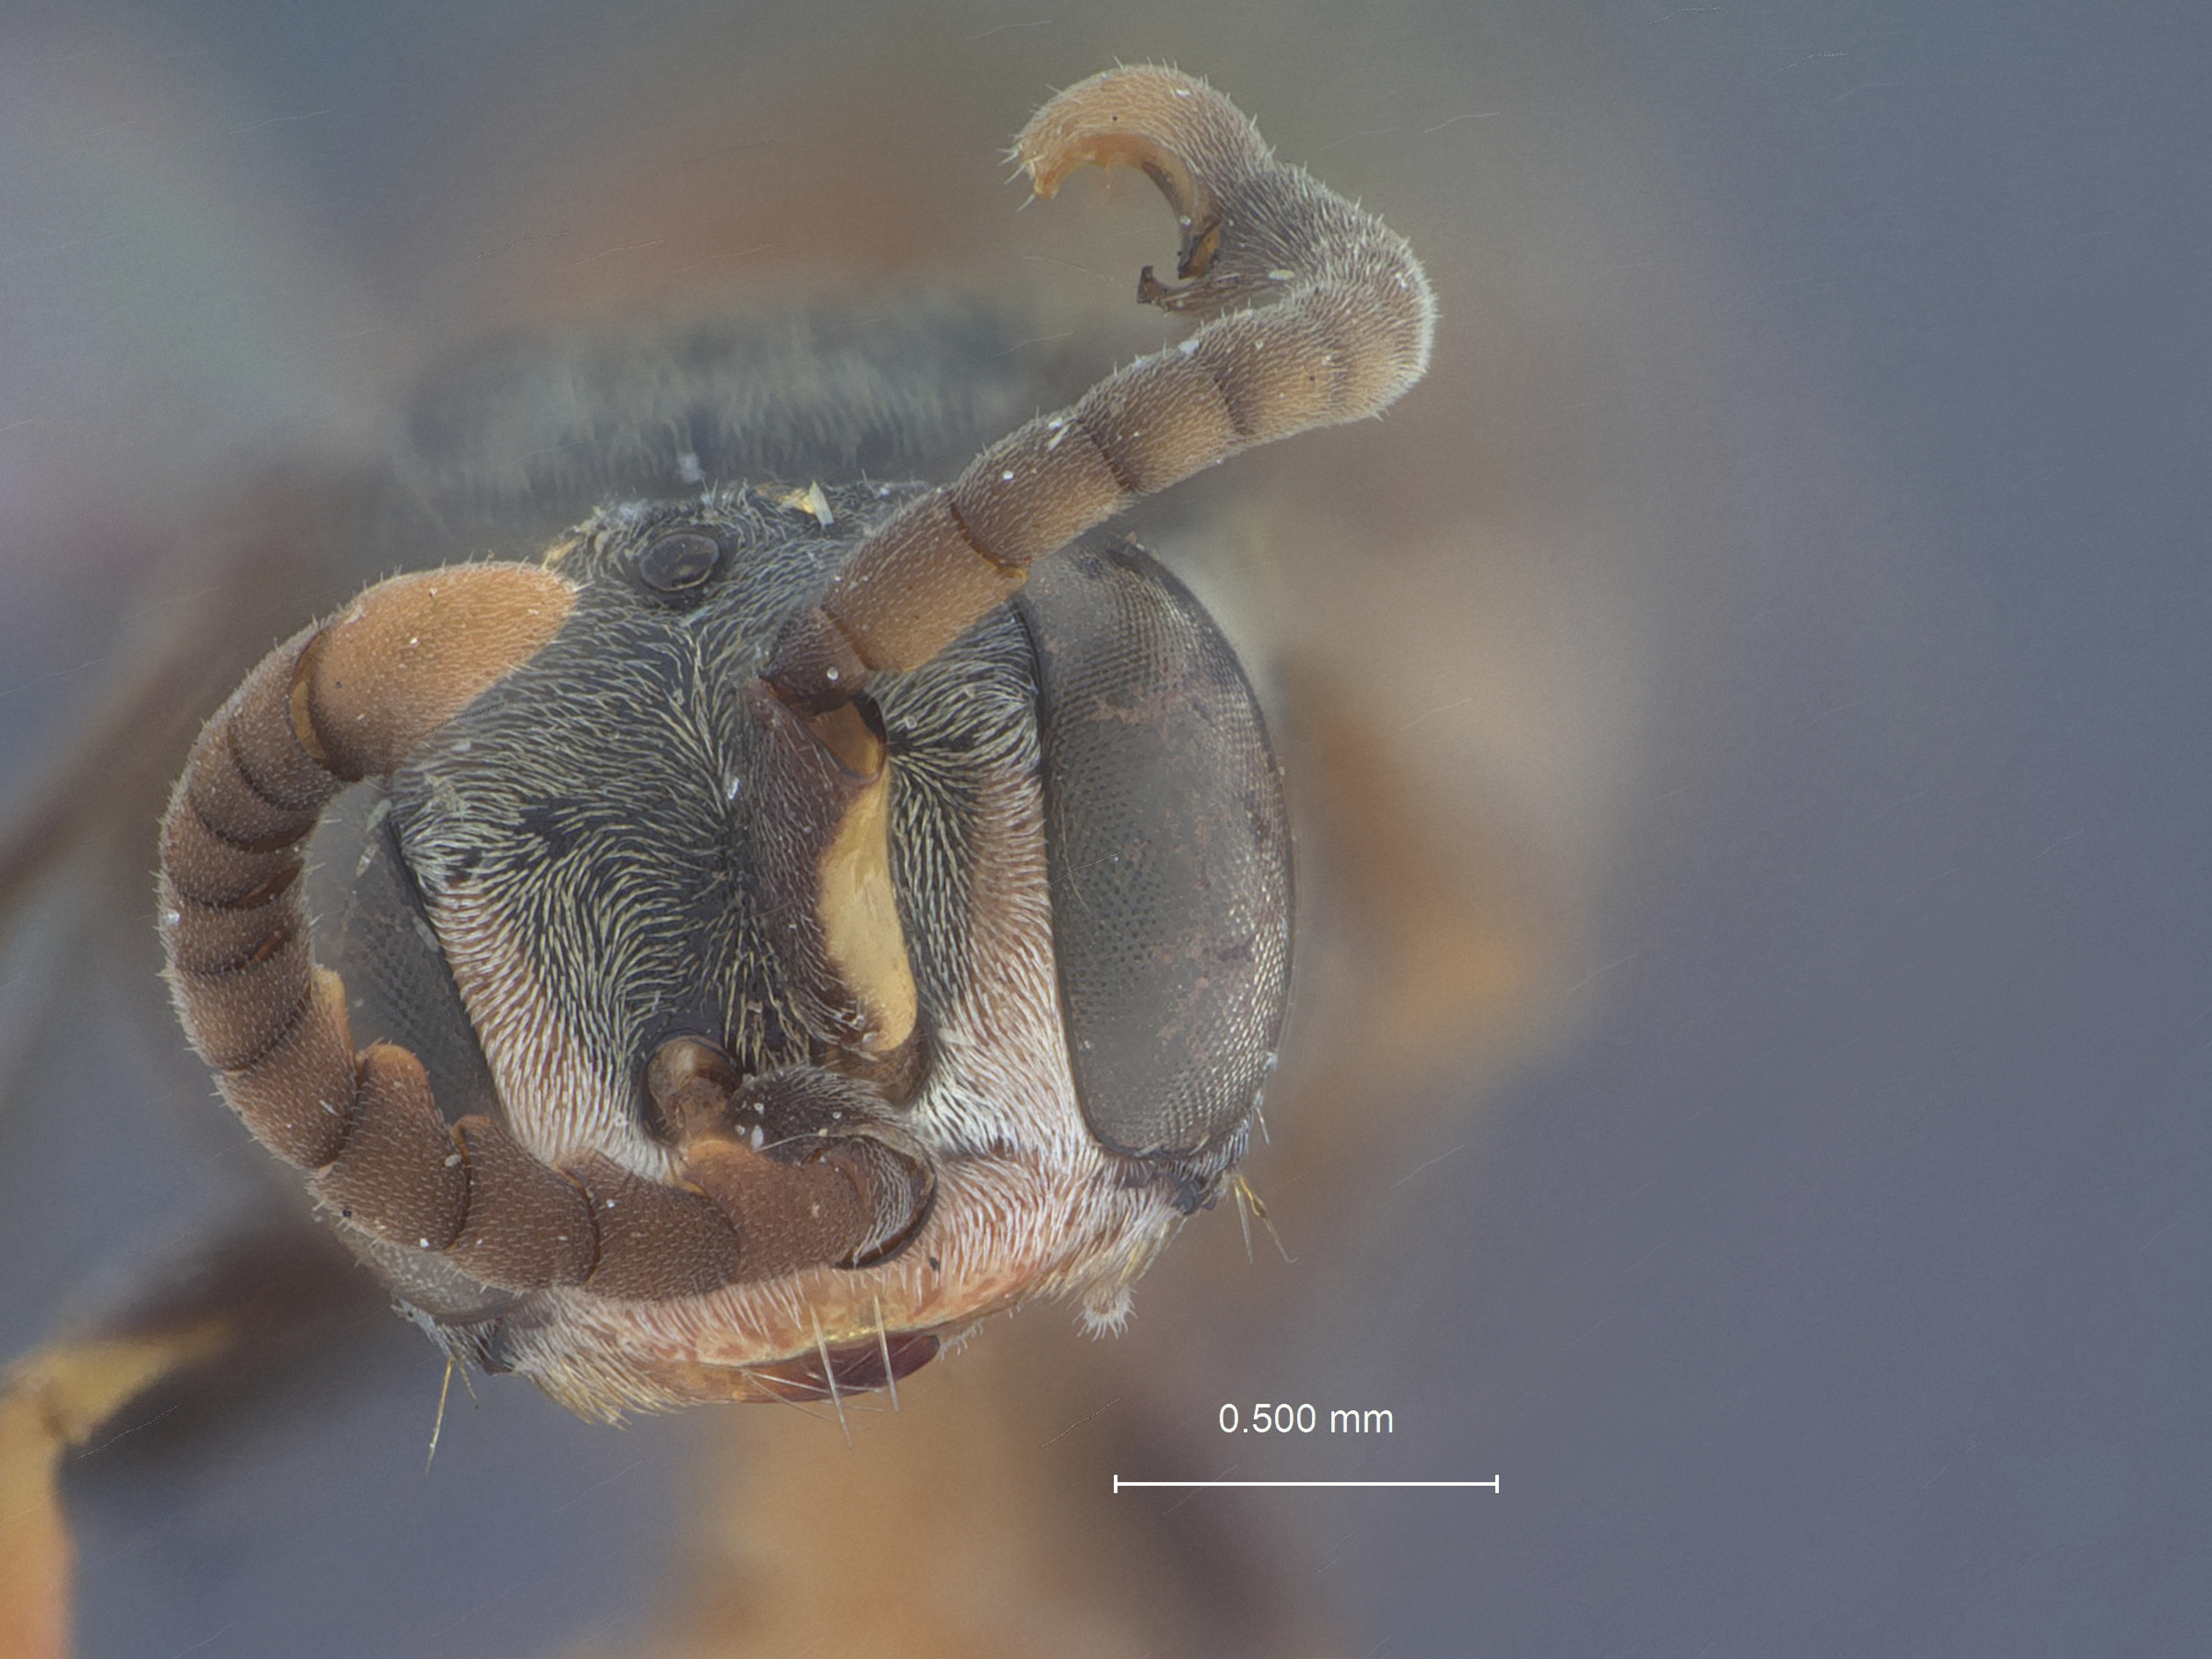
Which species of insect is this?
Didineis nodosa
